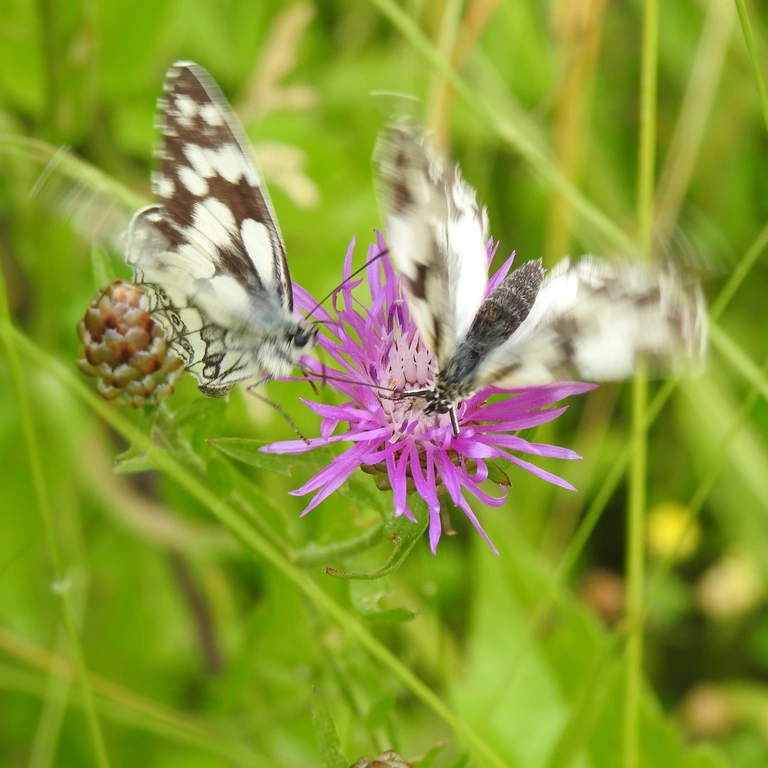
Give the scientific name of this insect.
Melanargia galathea
